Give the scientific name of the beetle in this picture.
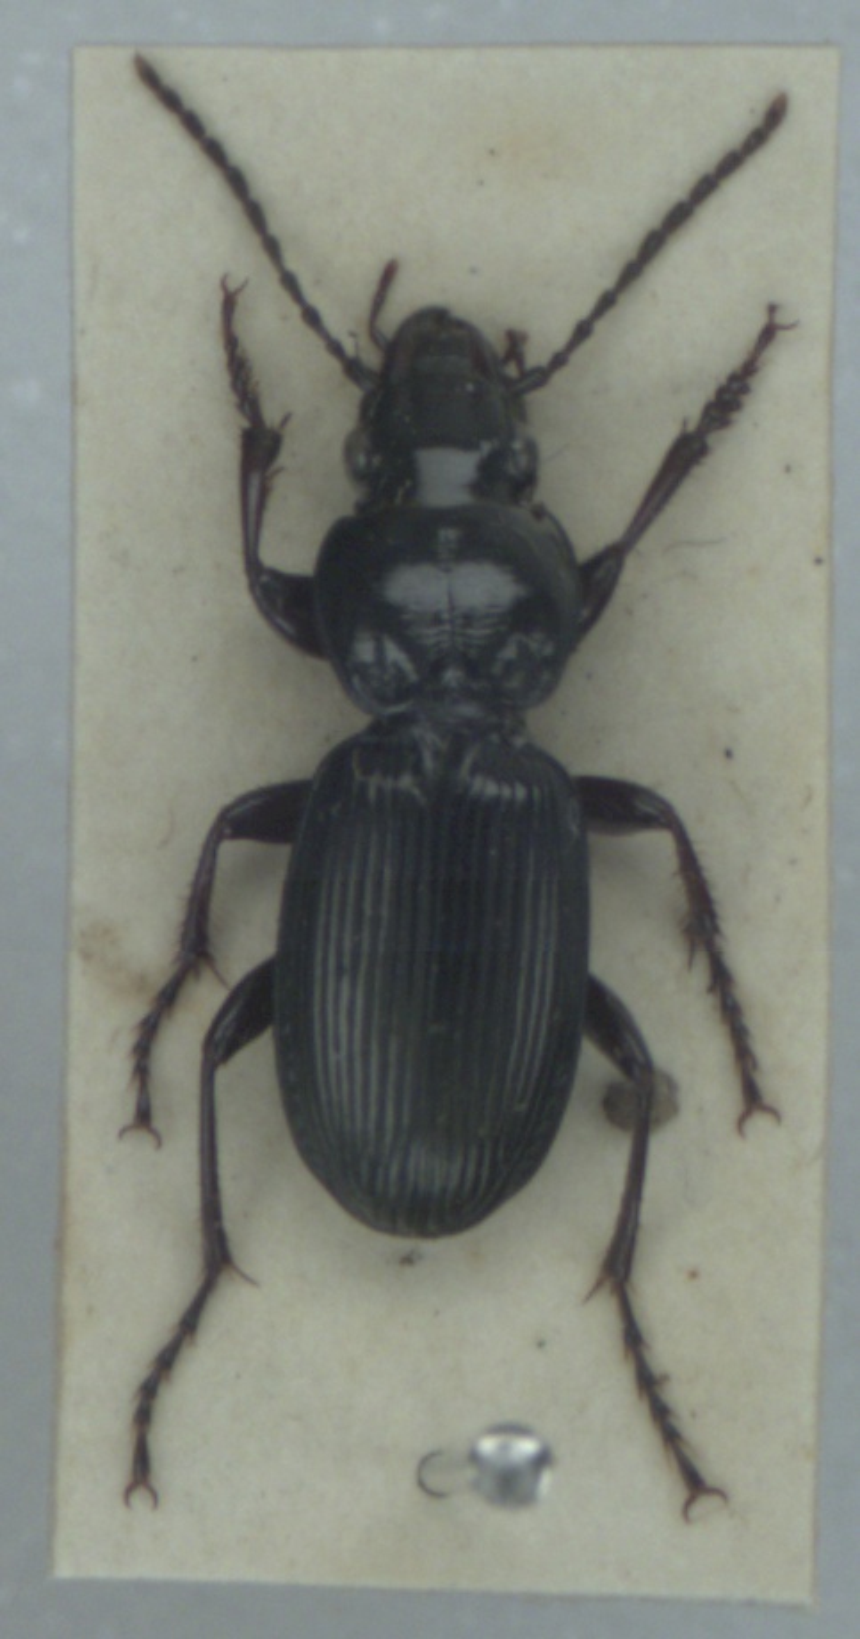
Pterostichus madidus
